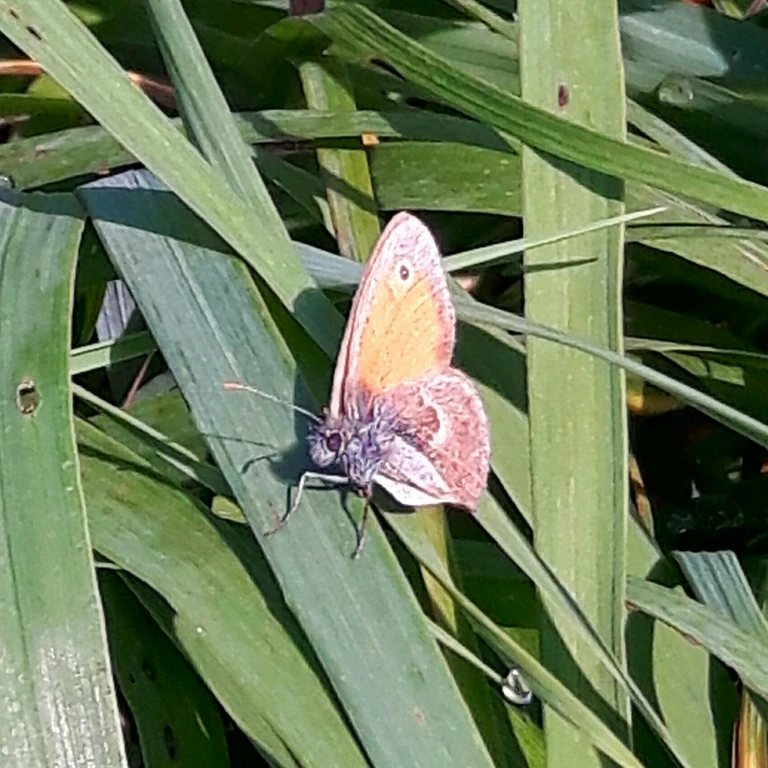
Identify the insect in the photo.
Coenonympha pamphilus
